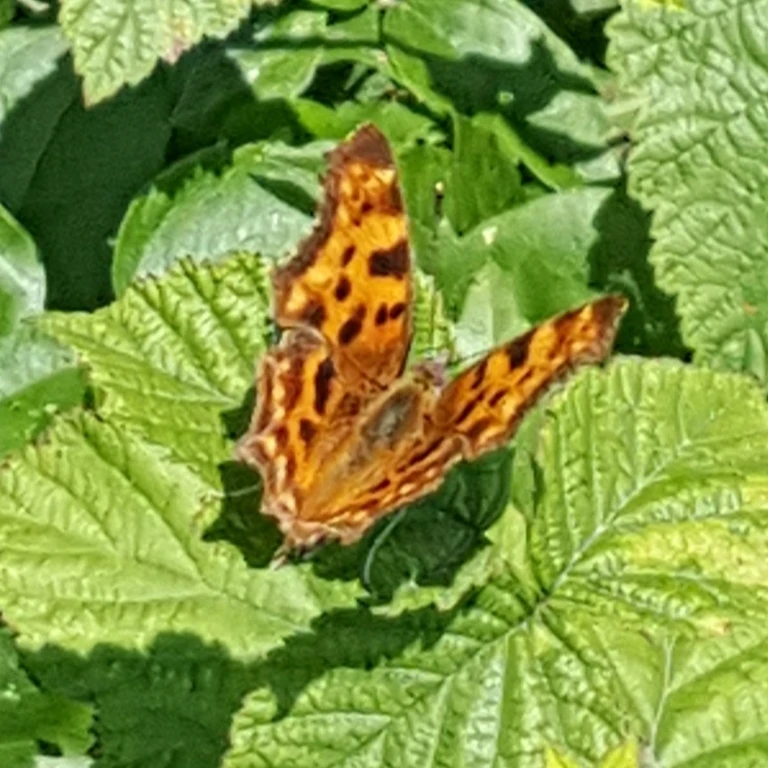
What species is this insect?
Polygonia c-album
